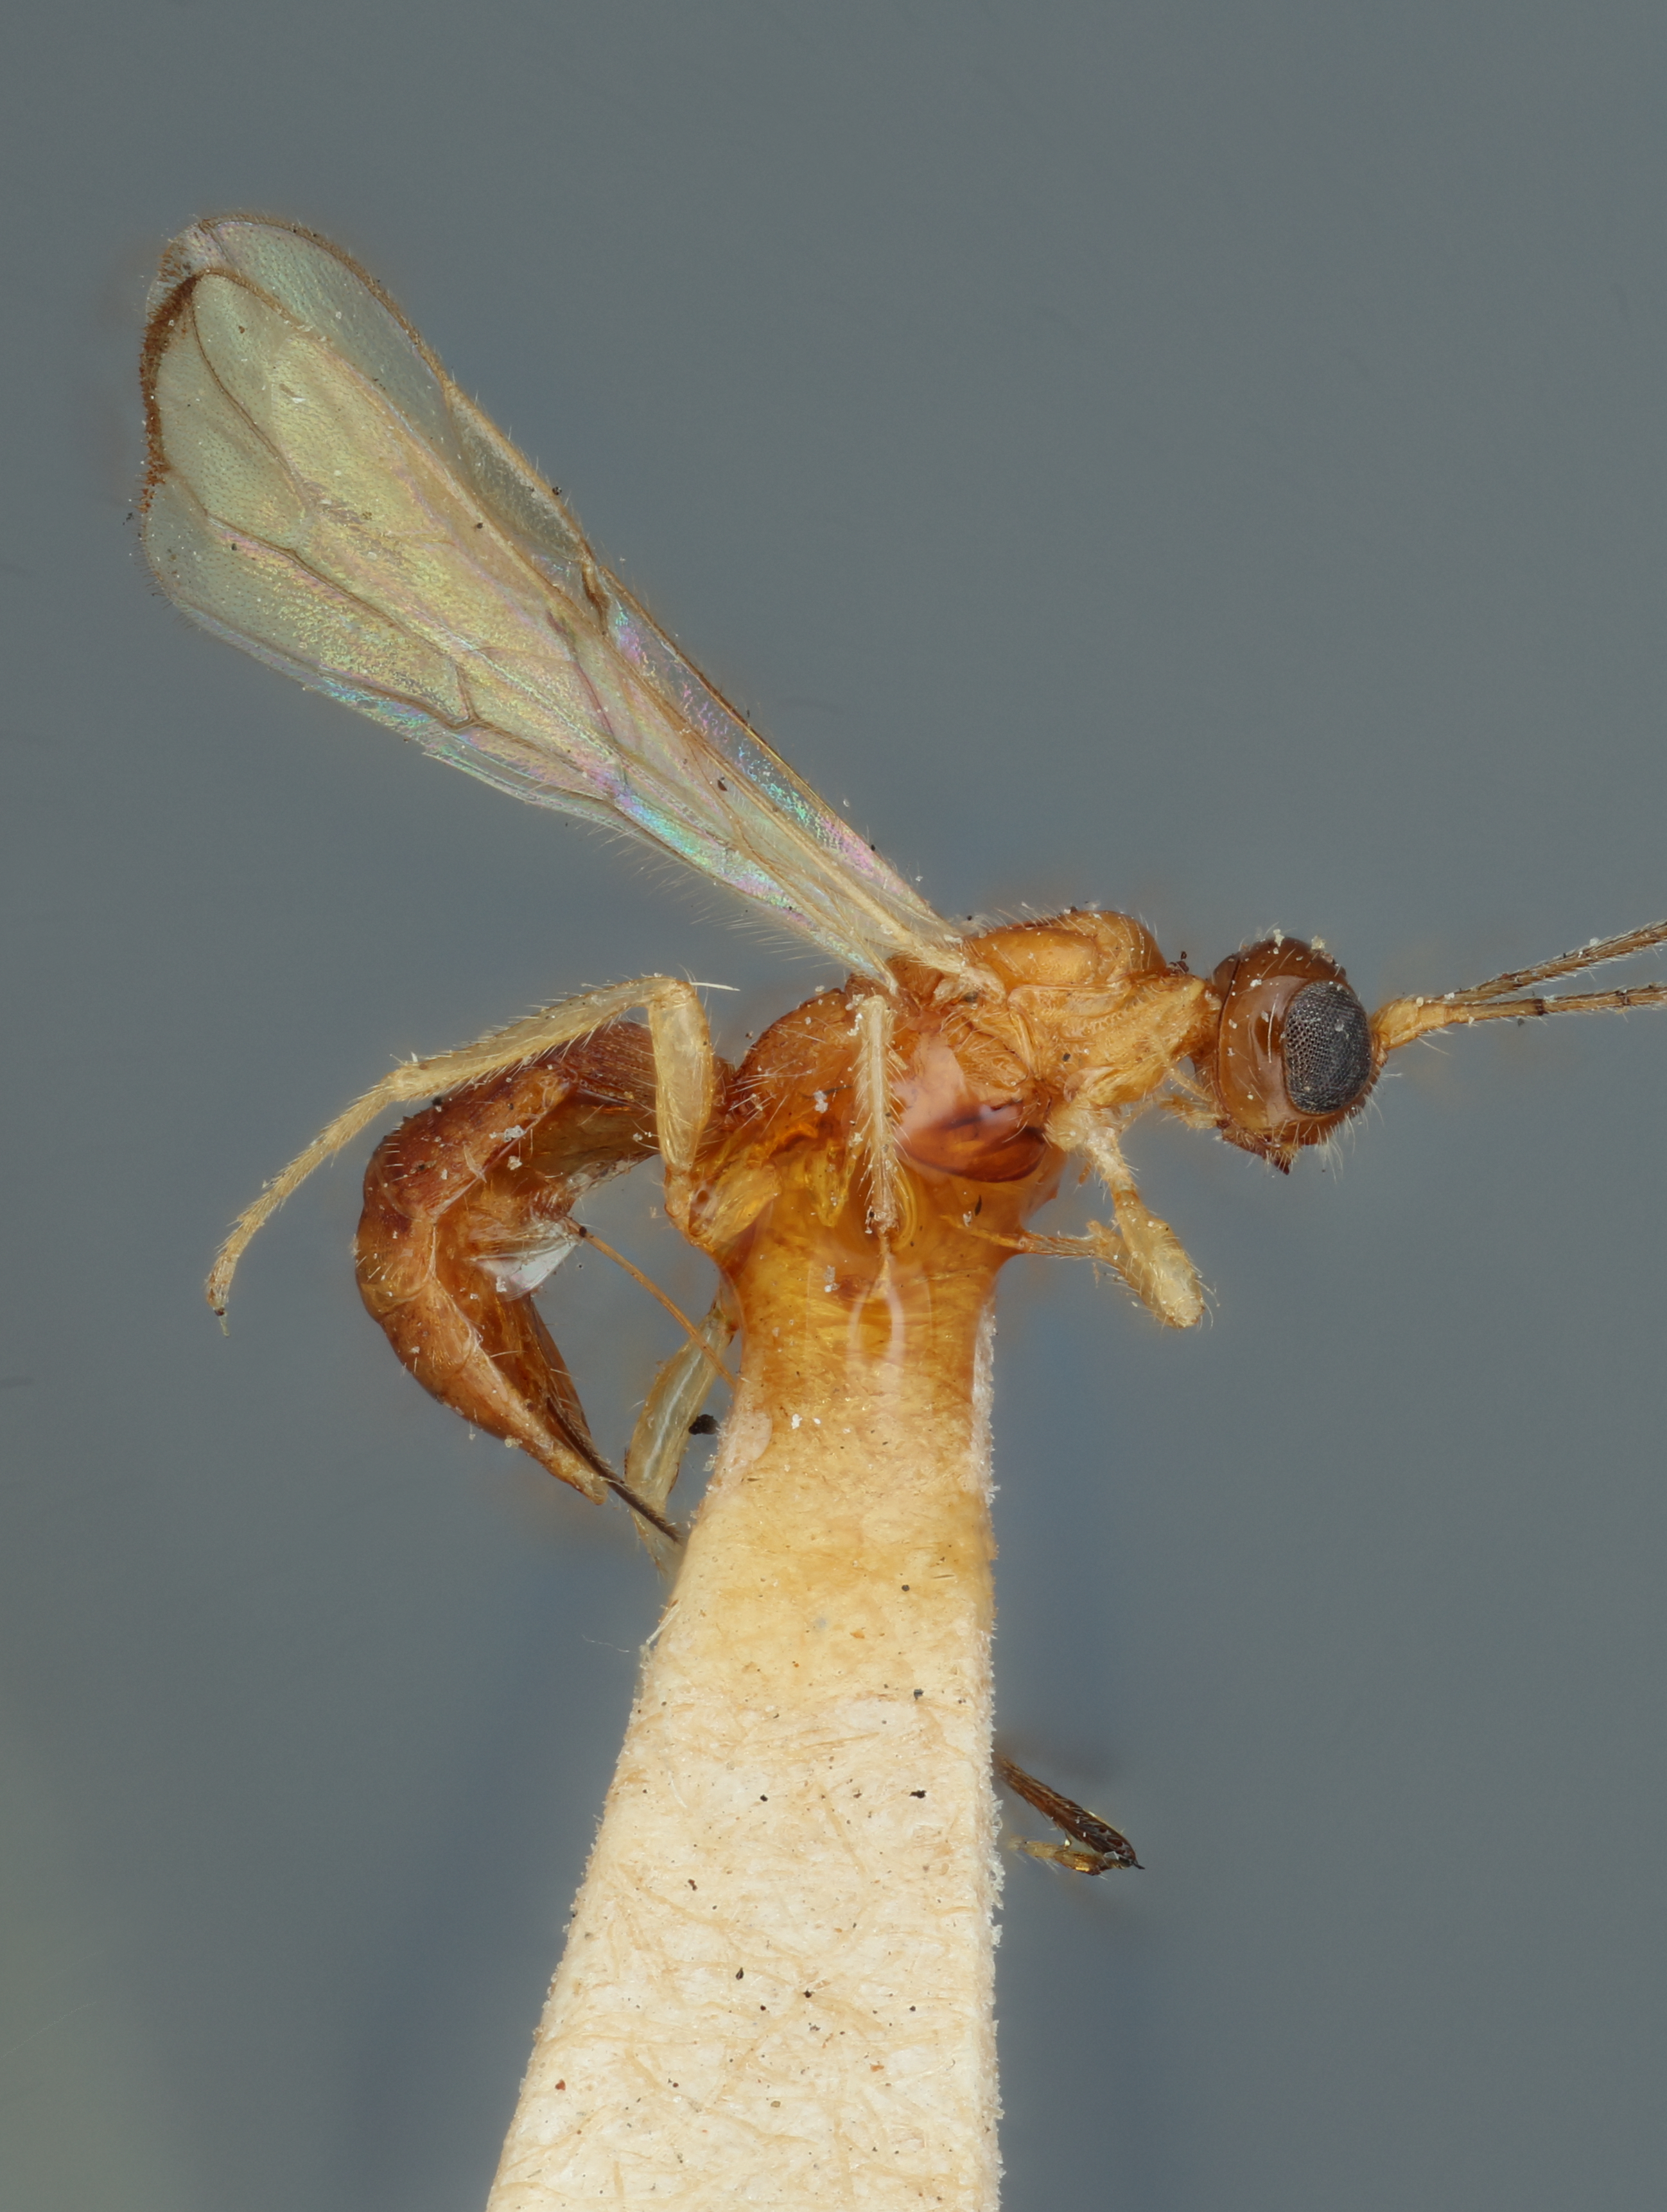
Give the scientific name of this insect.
Caenophanes atriceps
